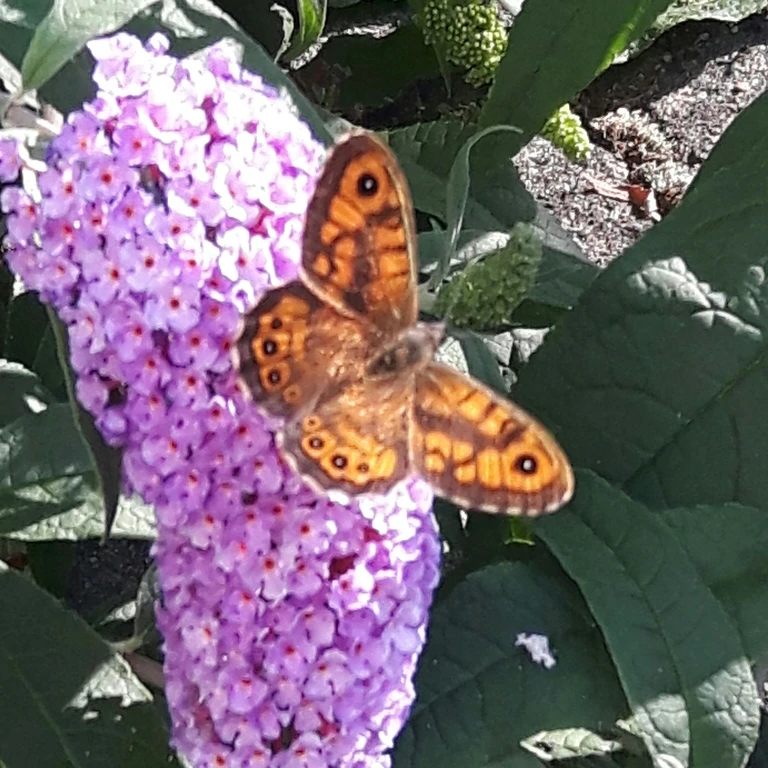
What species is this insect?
Lasiommata megera (also Pararge megera)
